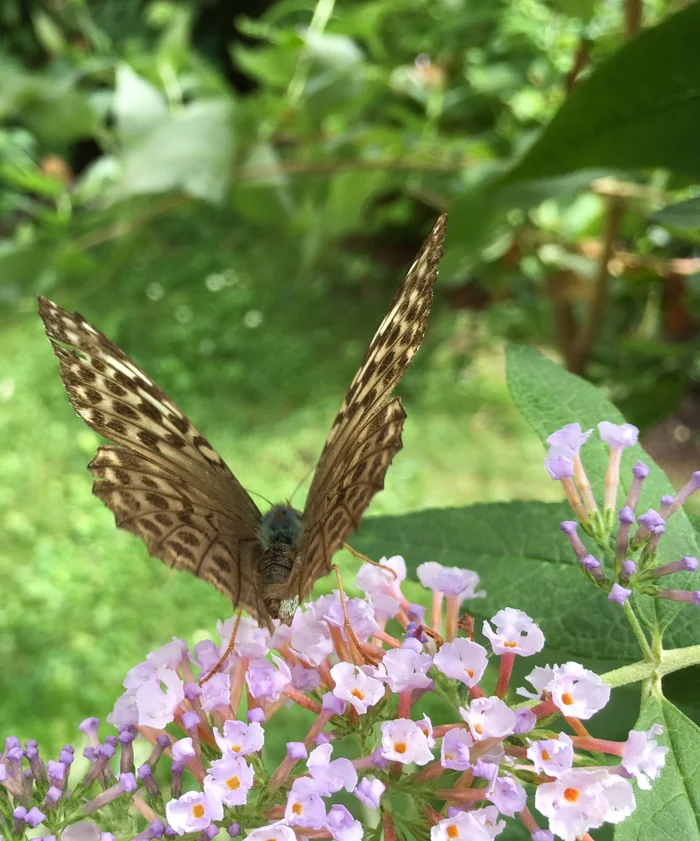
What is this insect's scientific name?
Argynnis paphia
